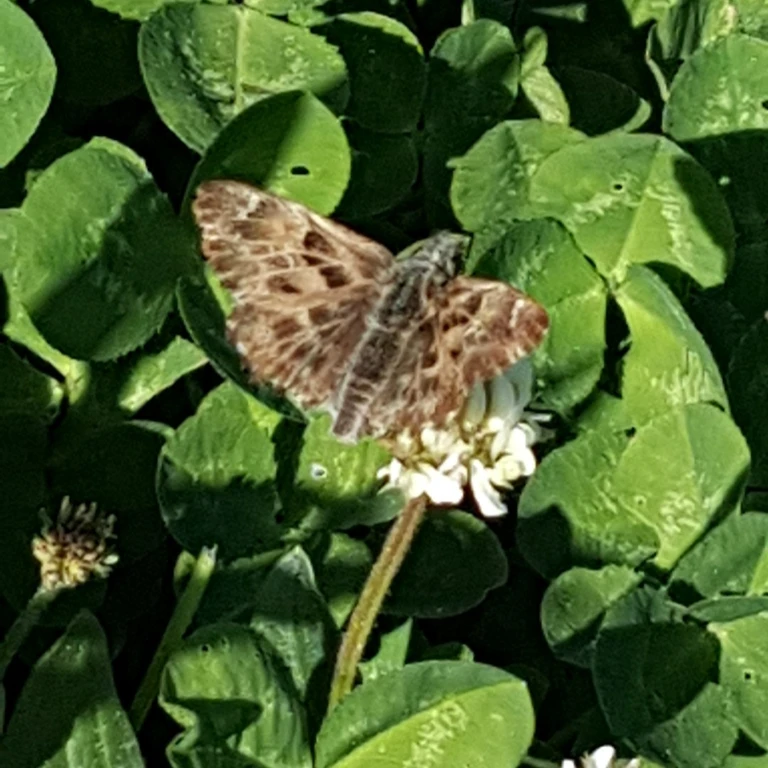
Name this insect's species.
Carcharodus alceae
